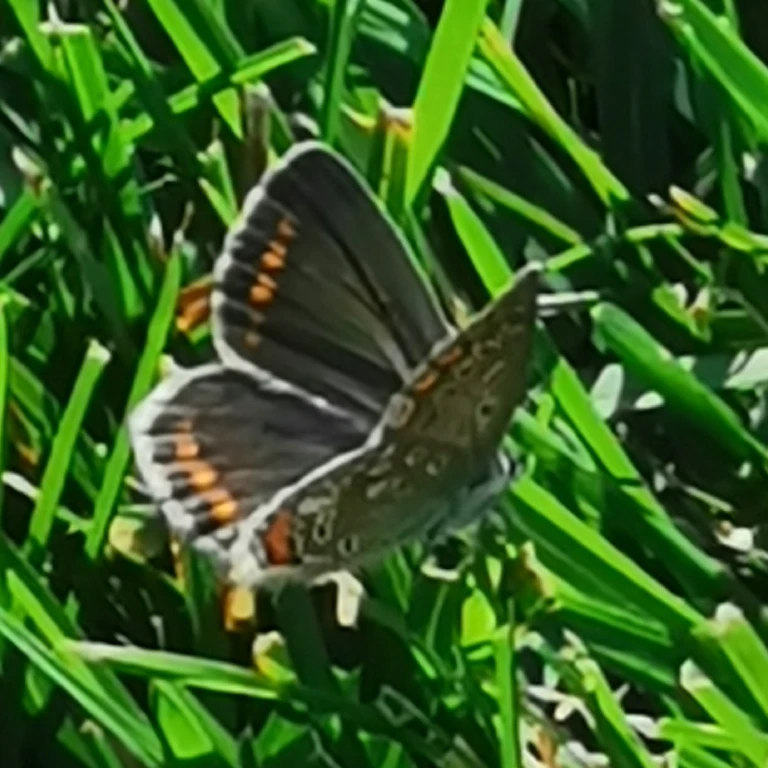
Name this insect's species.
Polyommatus icarus
